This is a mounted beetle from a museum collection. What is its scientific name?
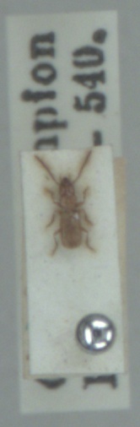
Aepus marinus
